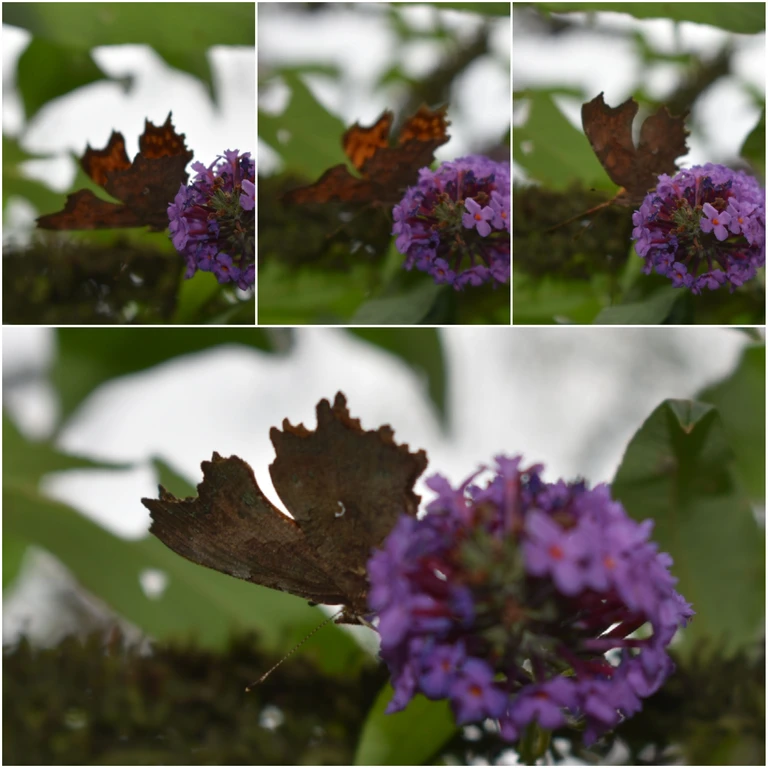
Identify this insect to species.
Polygonia c-album
